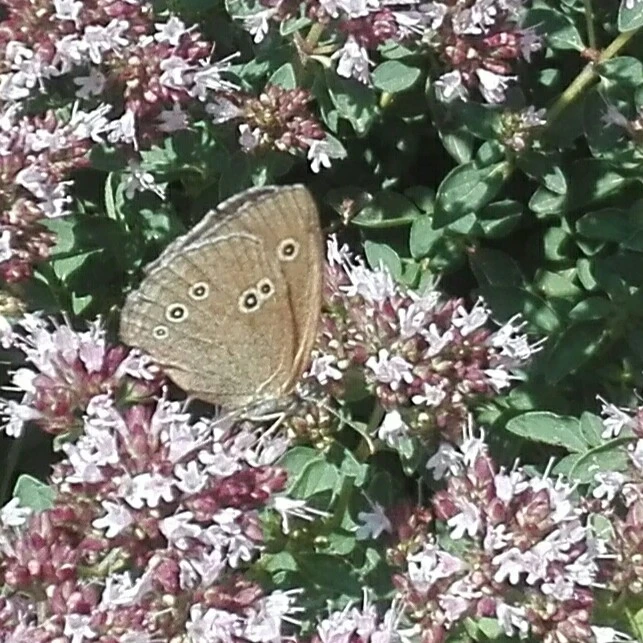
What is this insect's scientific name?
Aphantopus hyperantus
